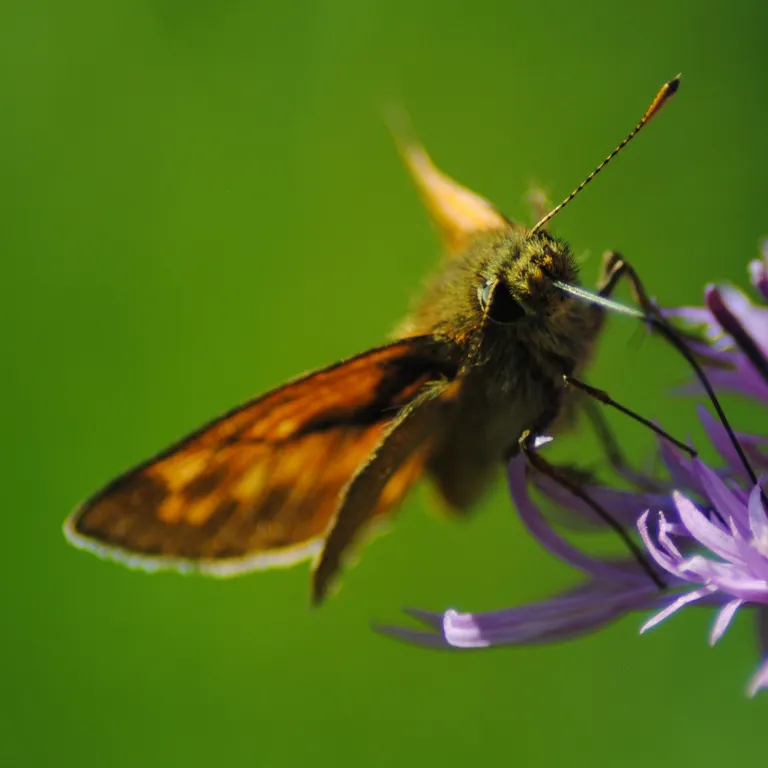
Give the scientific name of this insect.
Ochlodes sylvanus (also Ochlodes venata)
